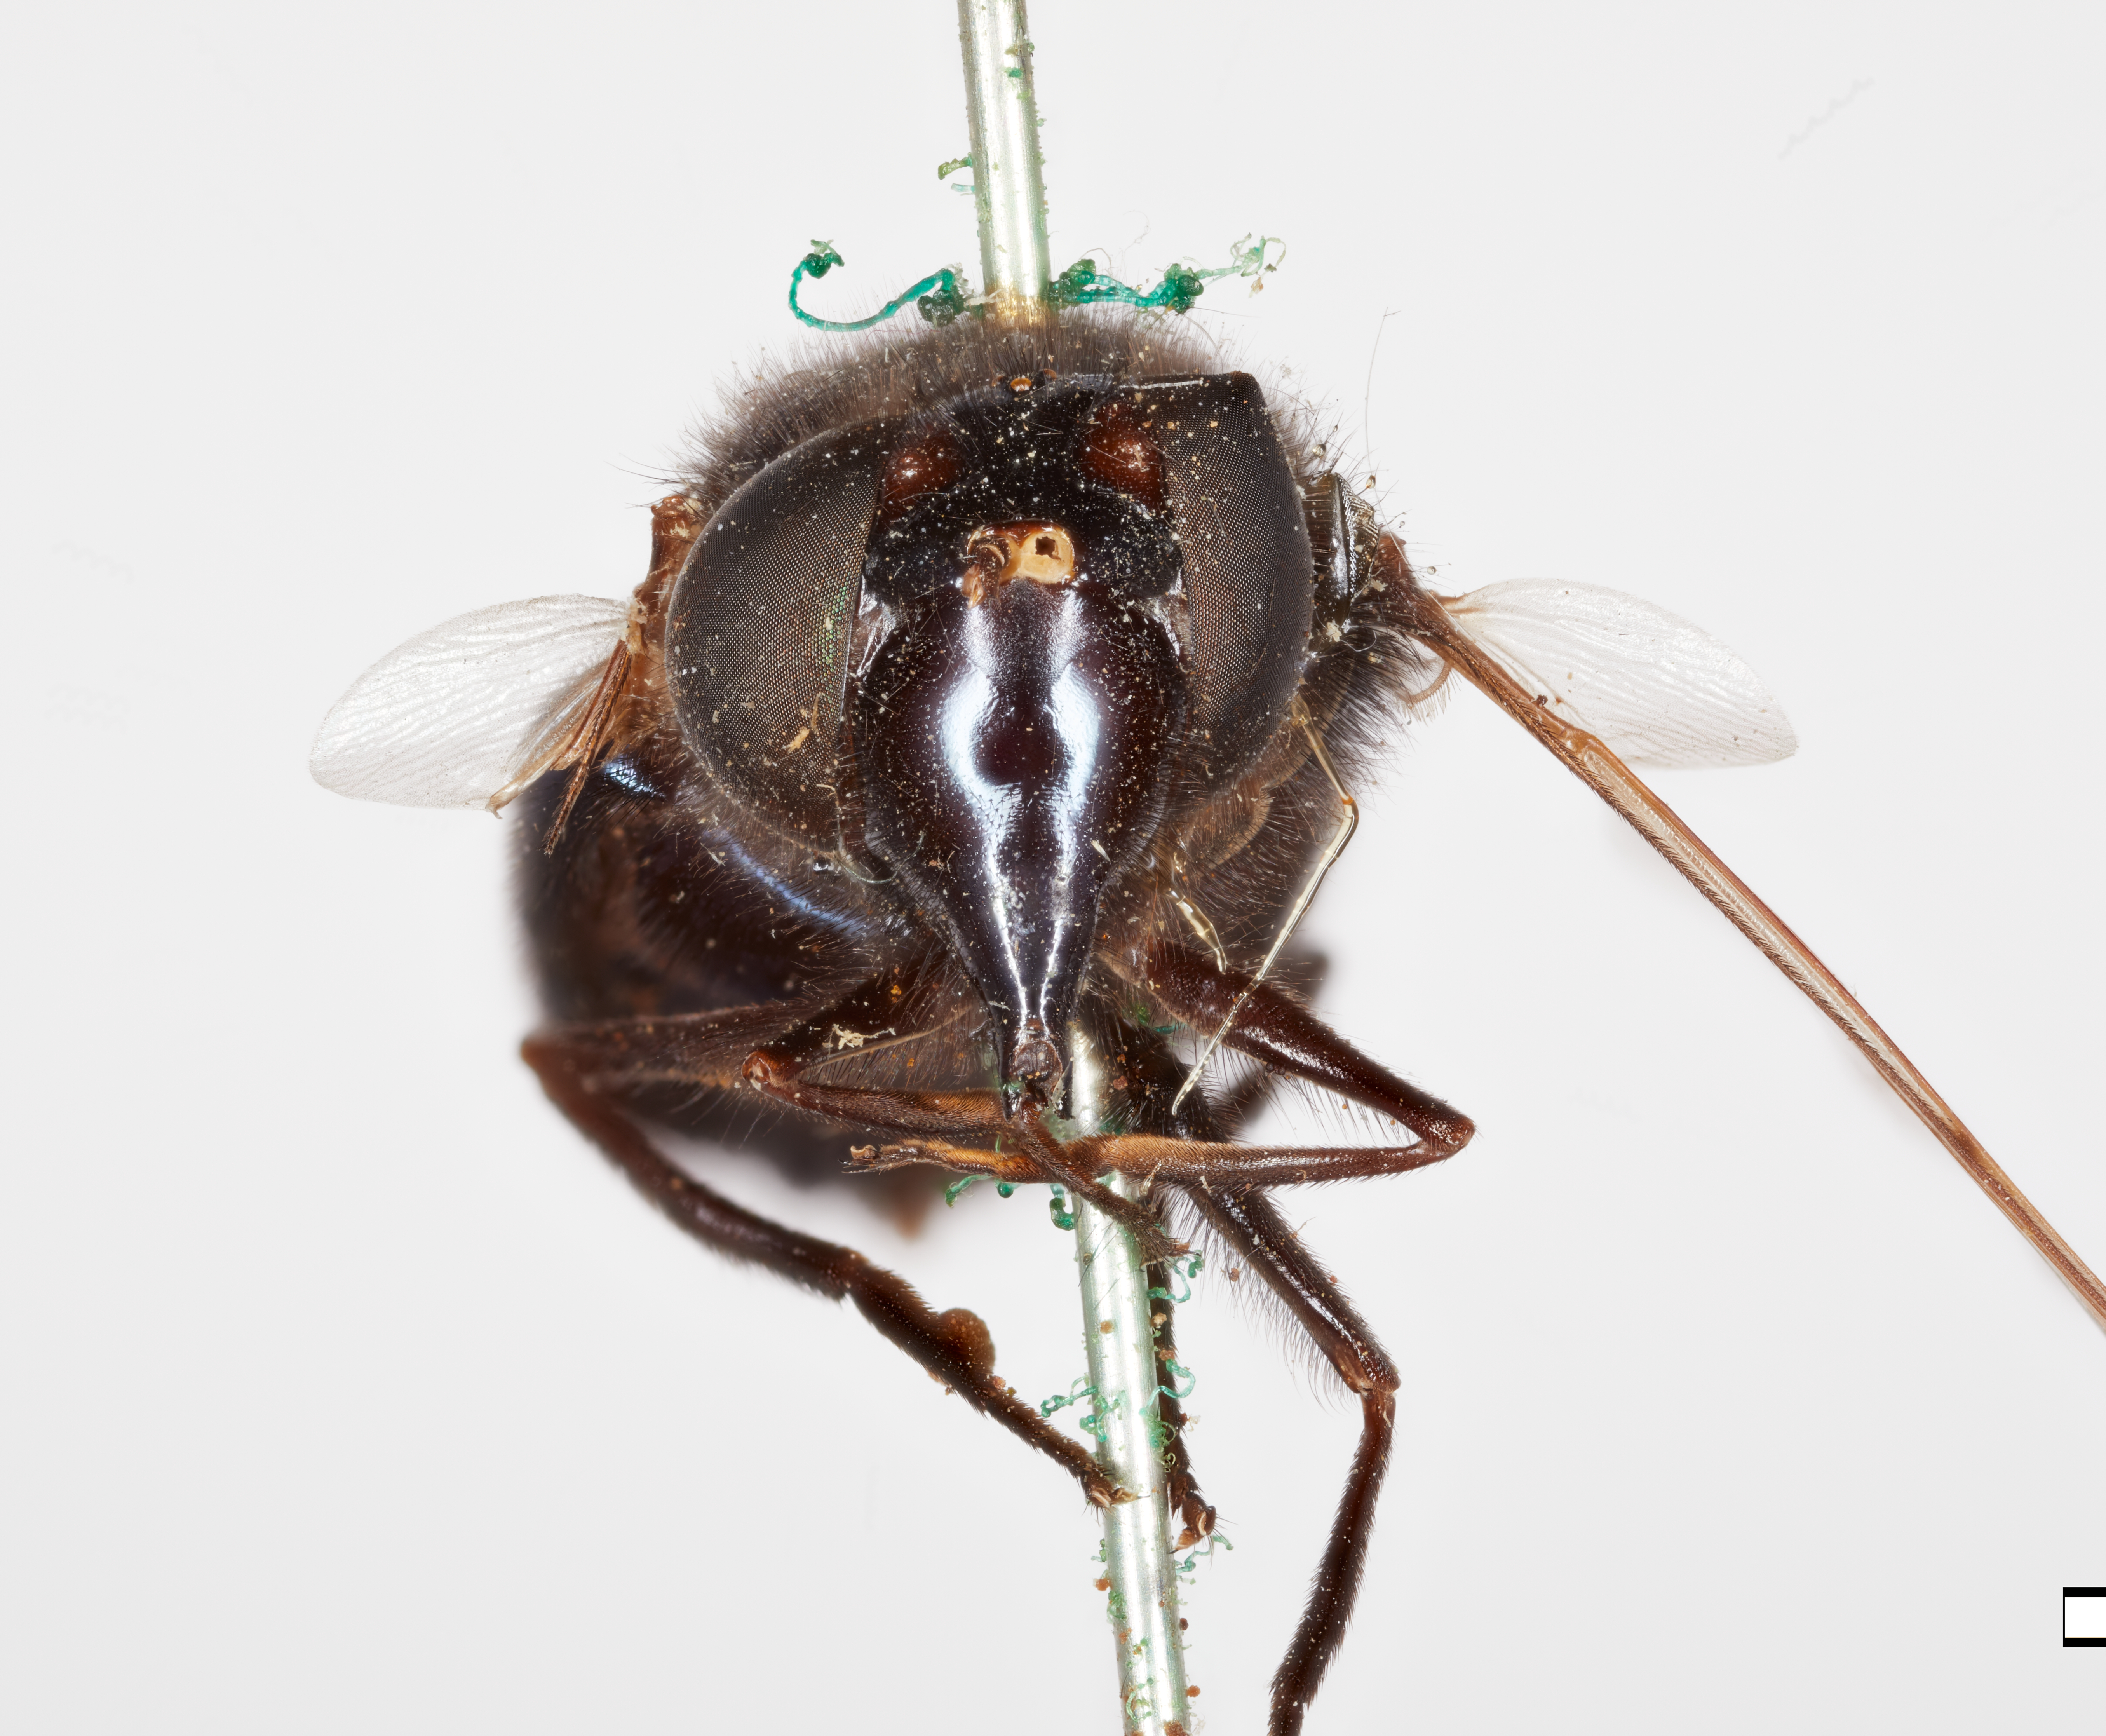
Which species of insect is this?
Volucella comstocki
